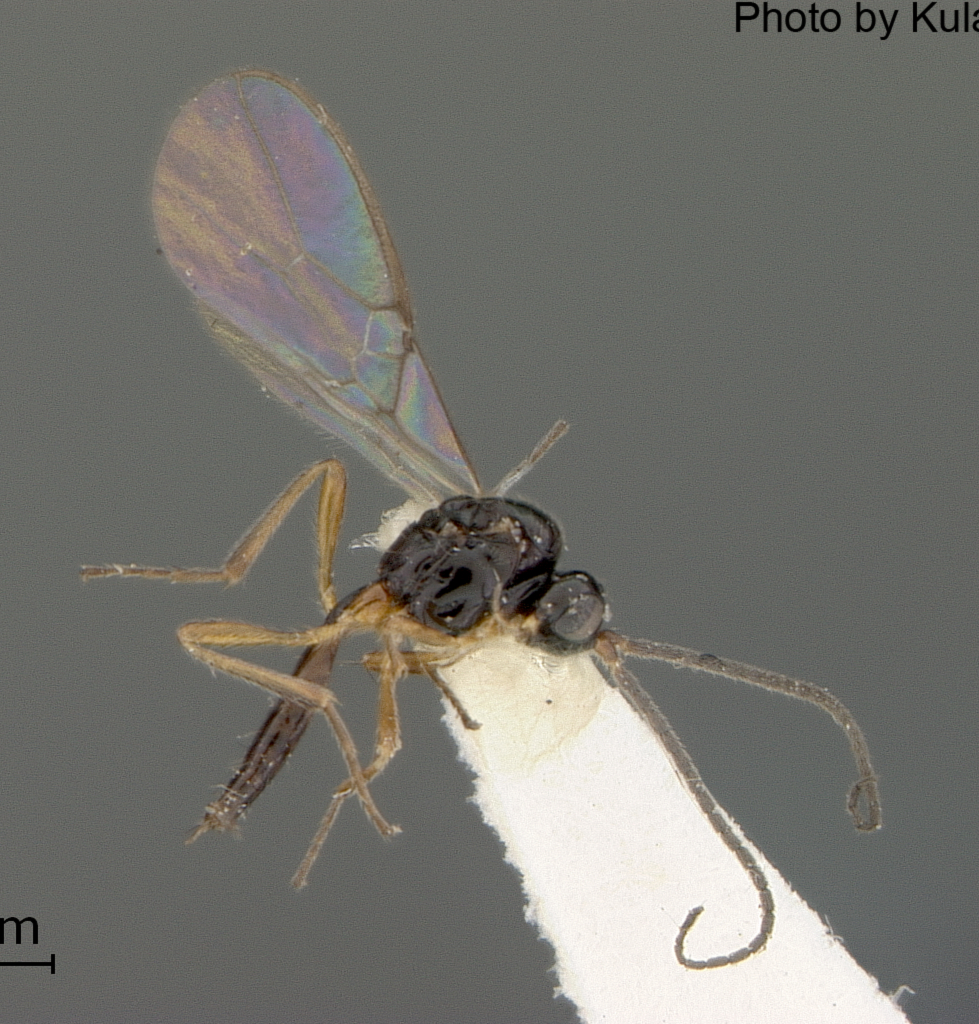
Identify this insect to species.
Aspilota alexanderi
